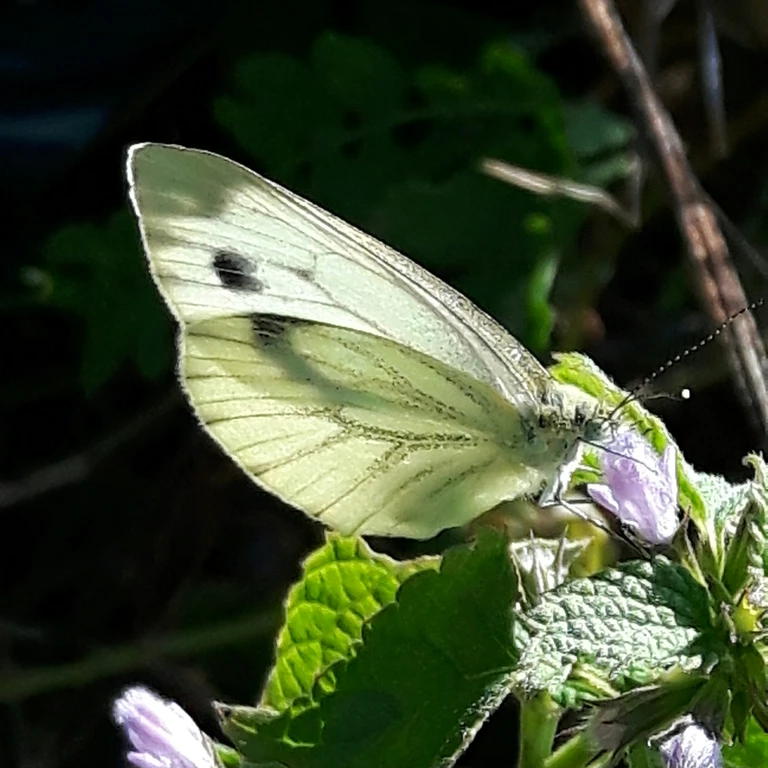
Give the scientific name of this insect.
Pieris napi
